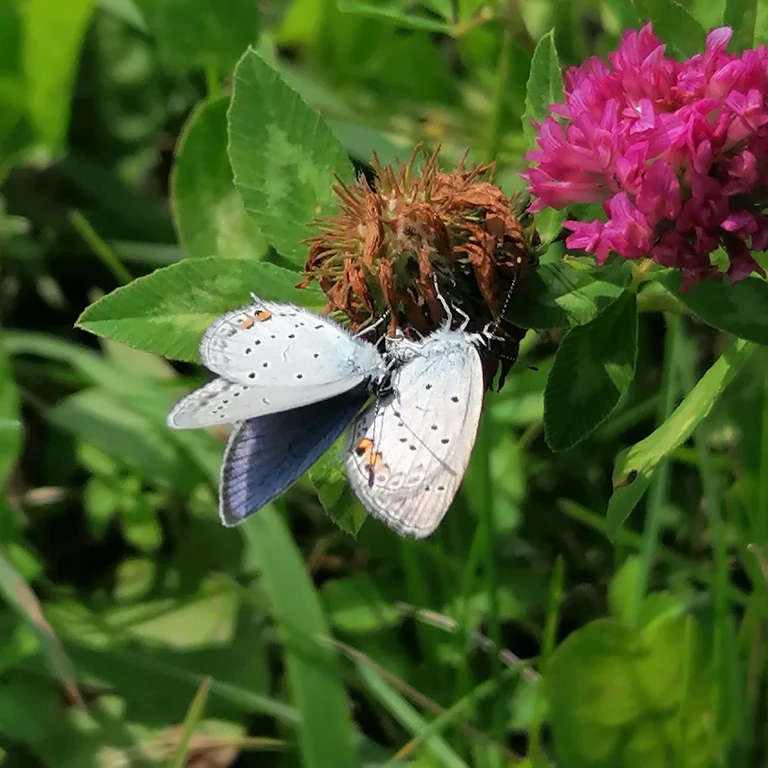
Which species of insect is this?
Cupido argiades (also Elkalyce argiades)
